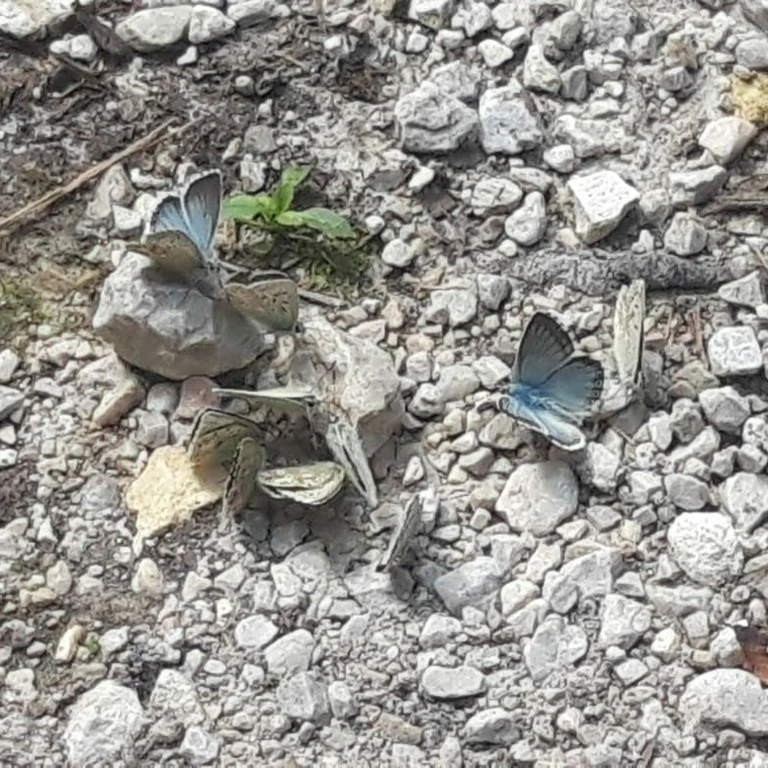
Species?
Lysandra coridon
